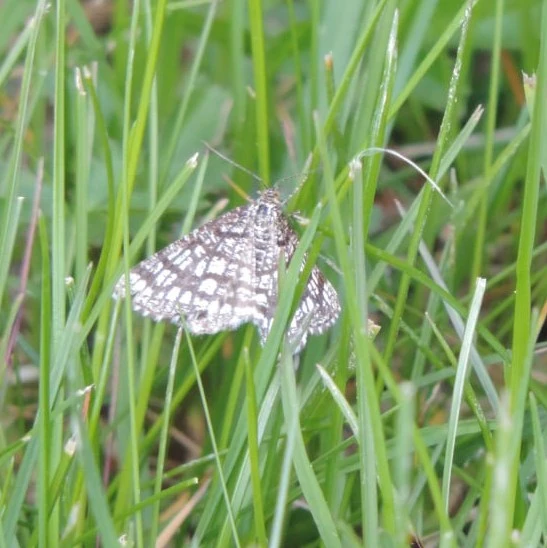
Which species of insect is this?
Chiasmia clathrata
